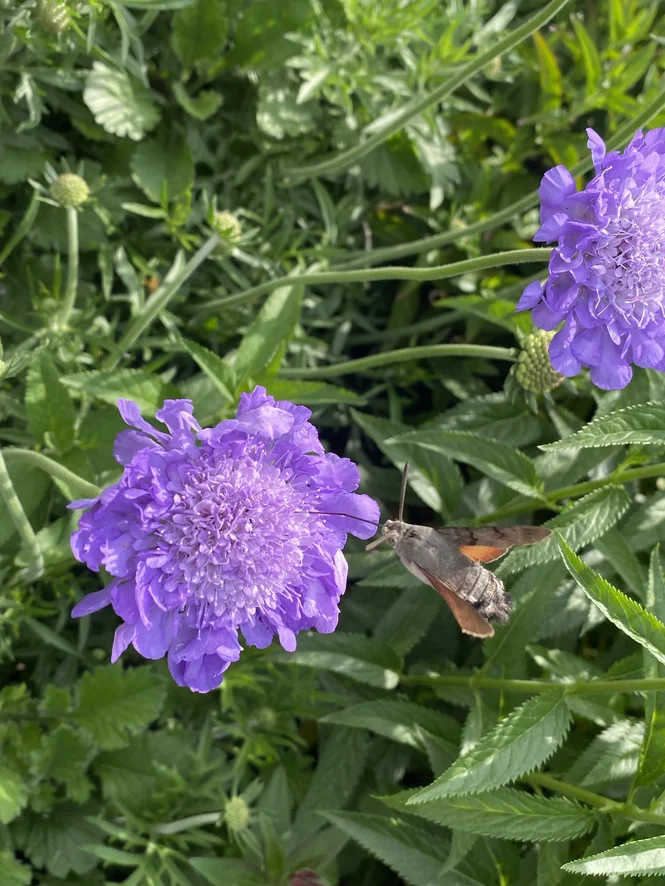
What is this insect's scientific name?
Macroglossum stellatarum
